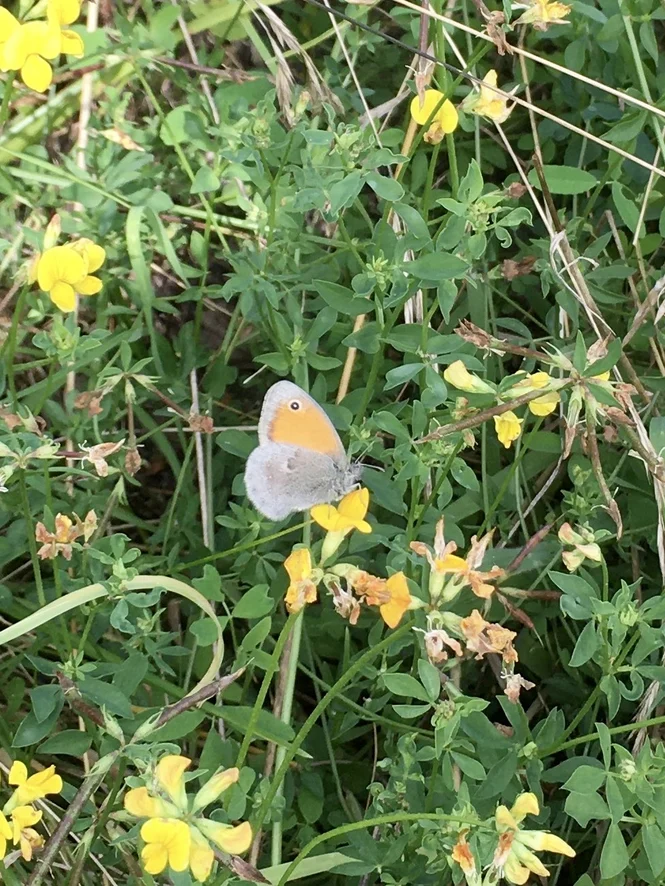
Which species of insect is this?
Coenonympha pamphilus
